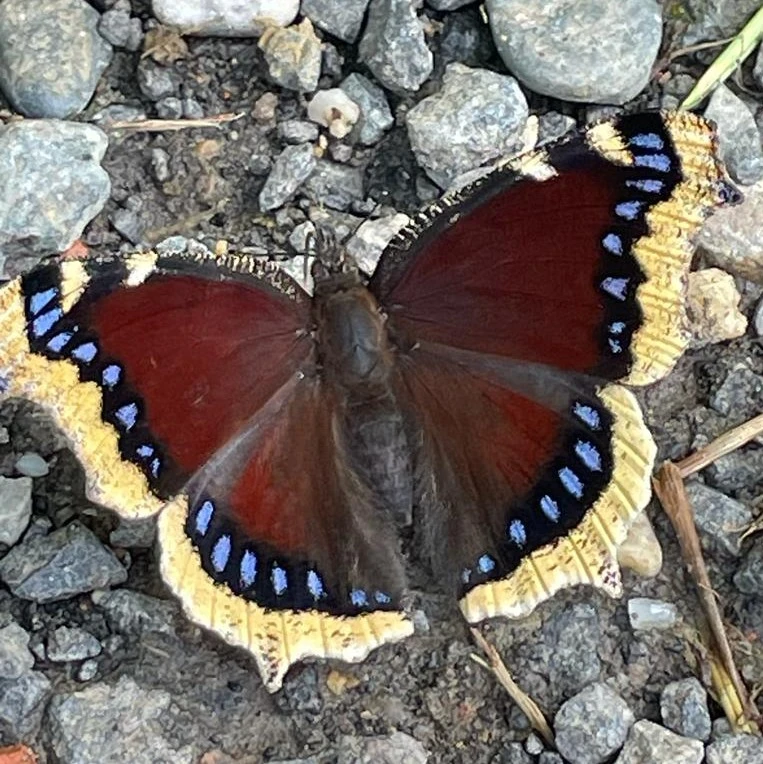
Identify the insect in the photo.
Nymphalis antiopa
